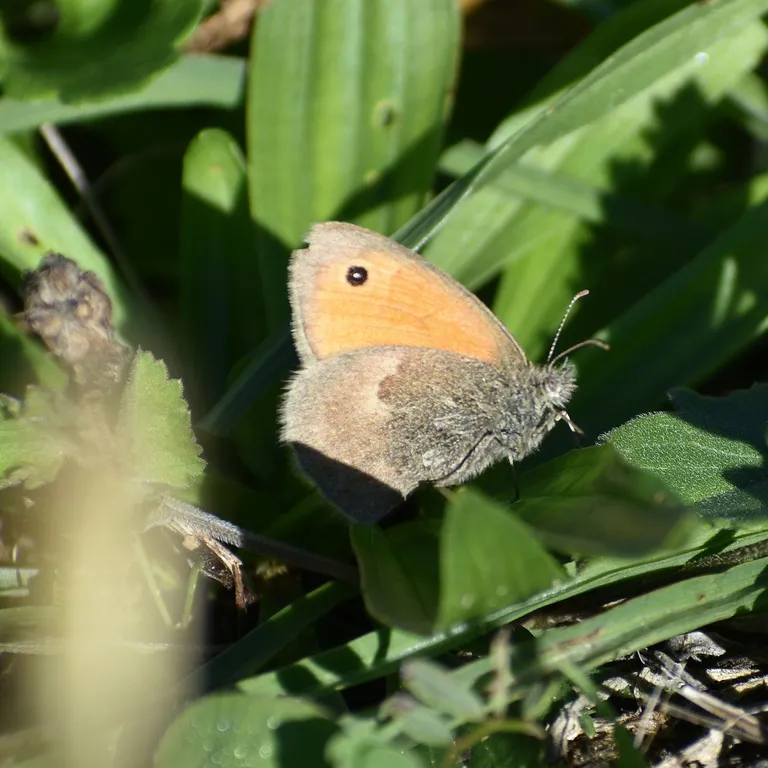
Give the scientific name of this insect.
Coenonympha pamphilus
